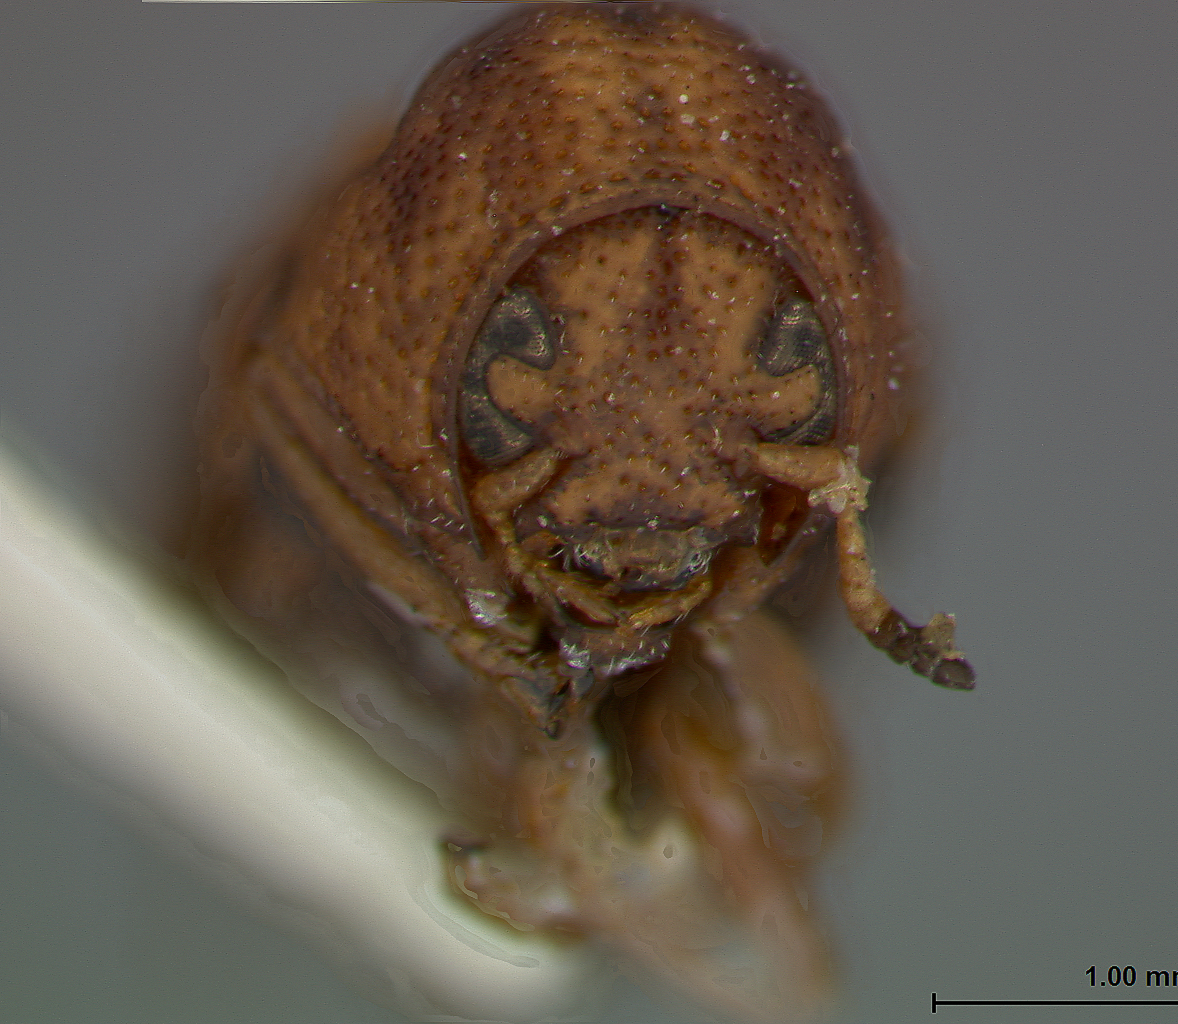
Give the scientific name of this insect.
Chlamys arizonensis
